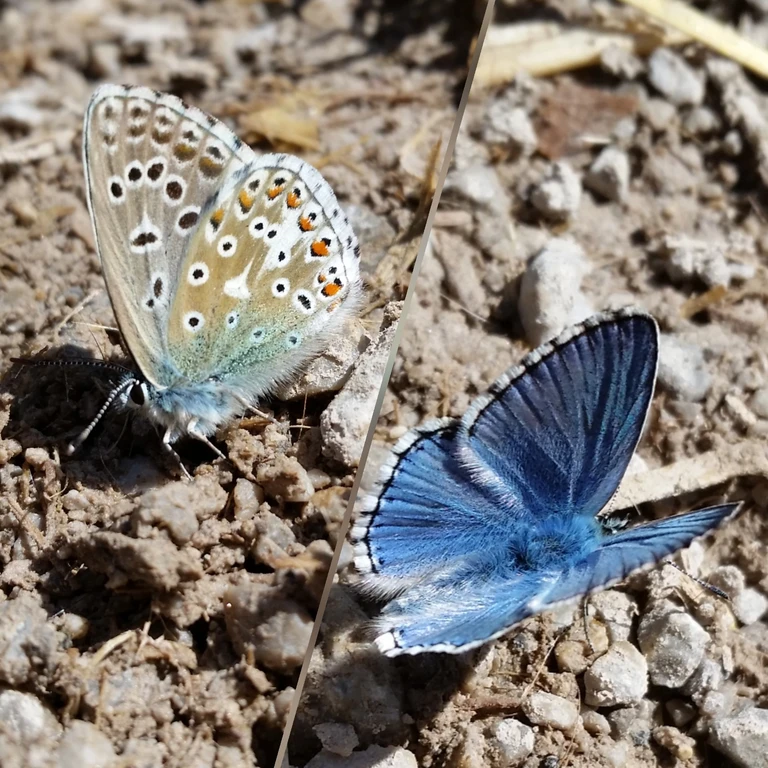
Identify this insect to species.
Lysandra bellargus
